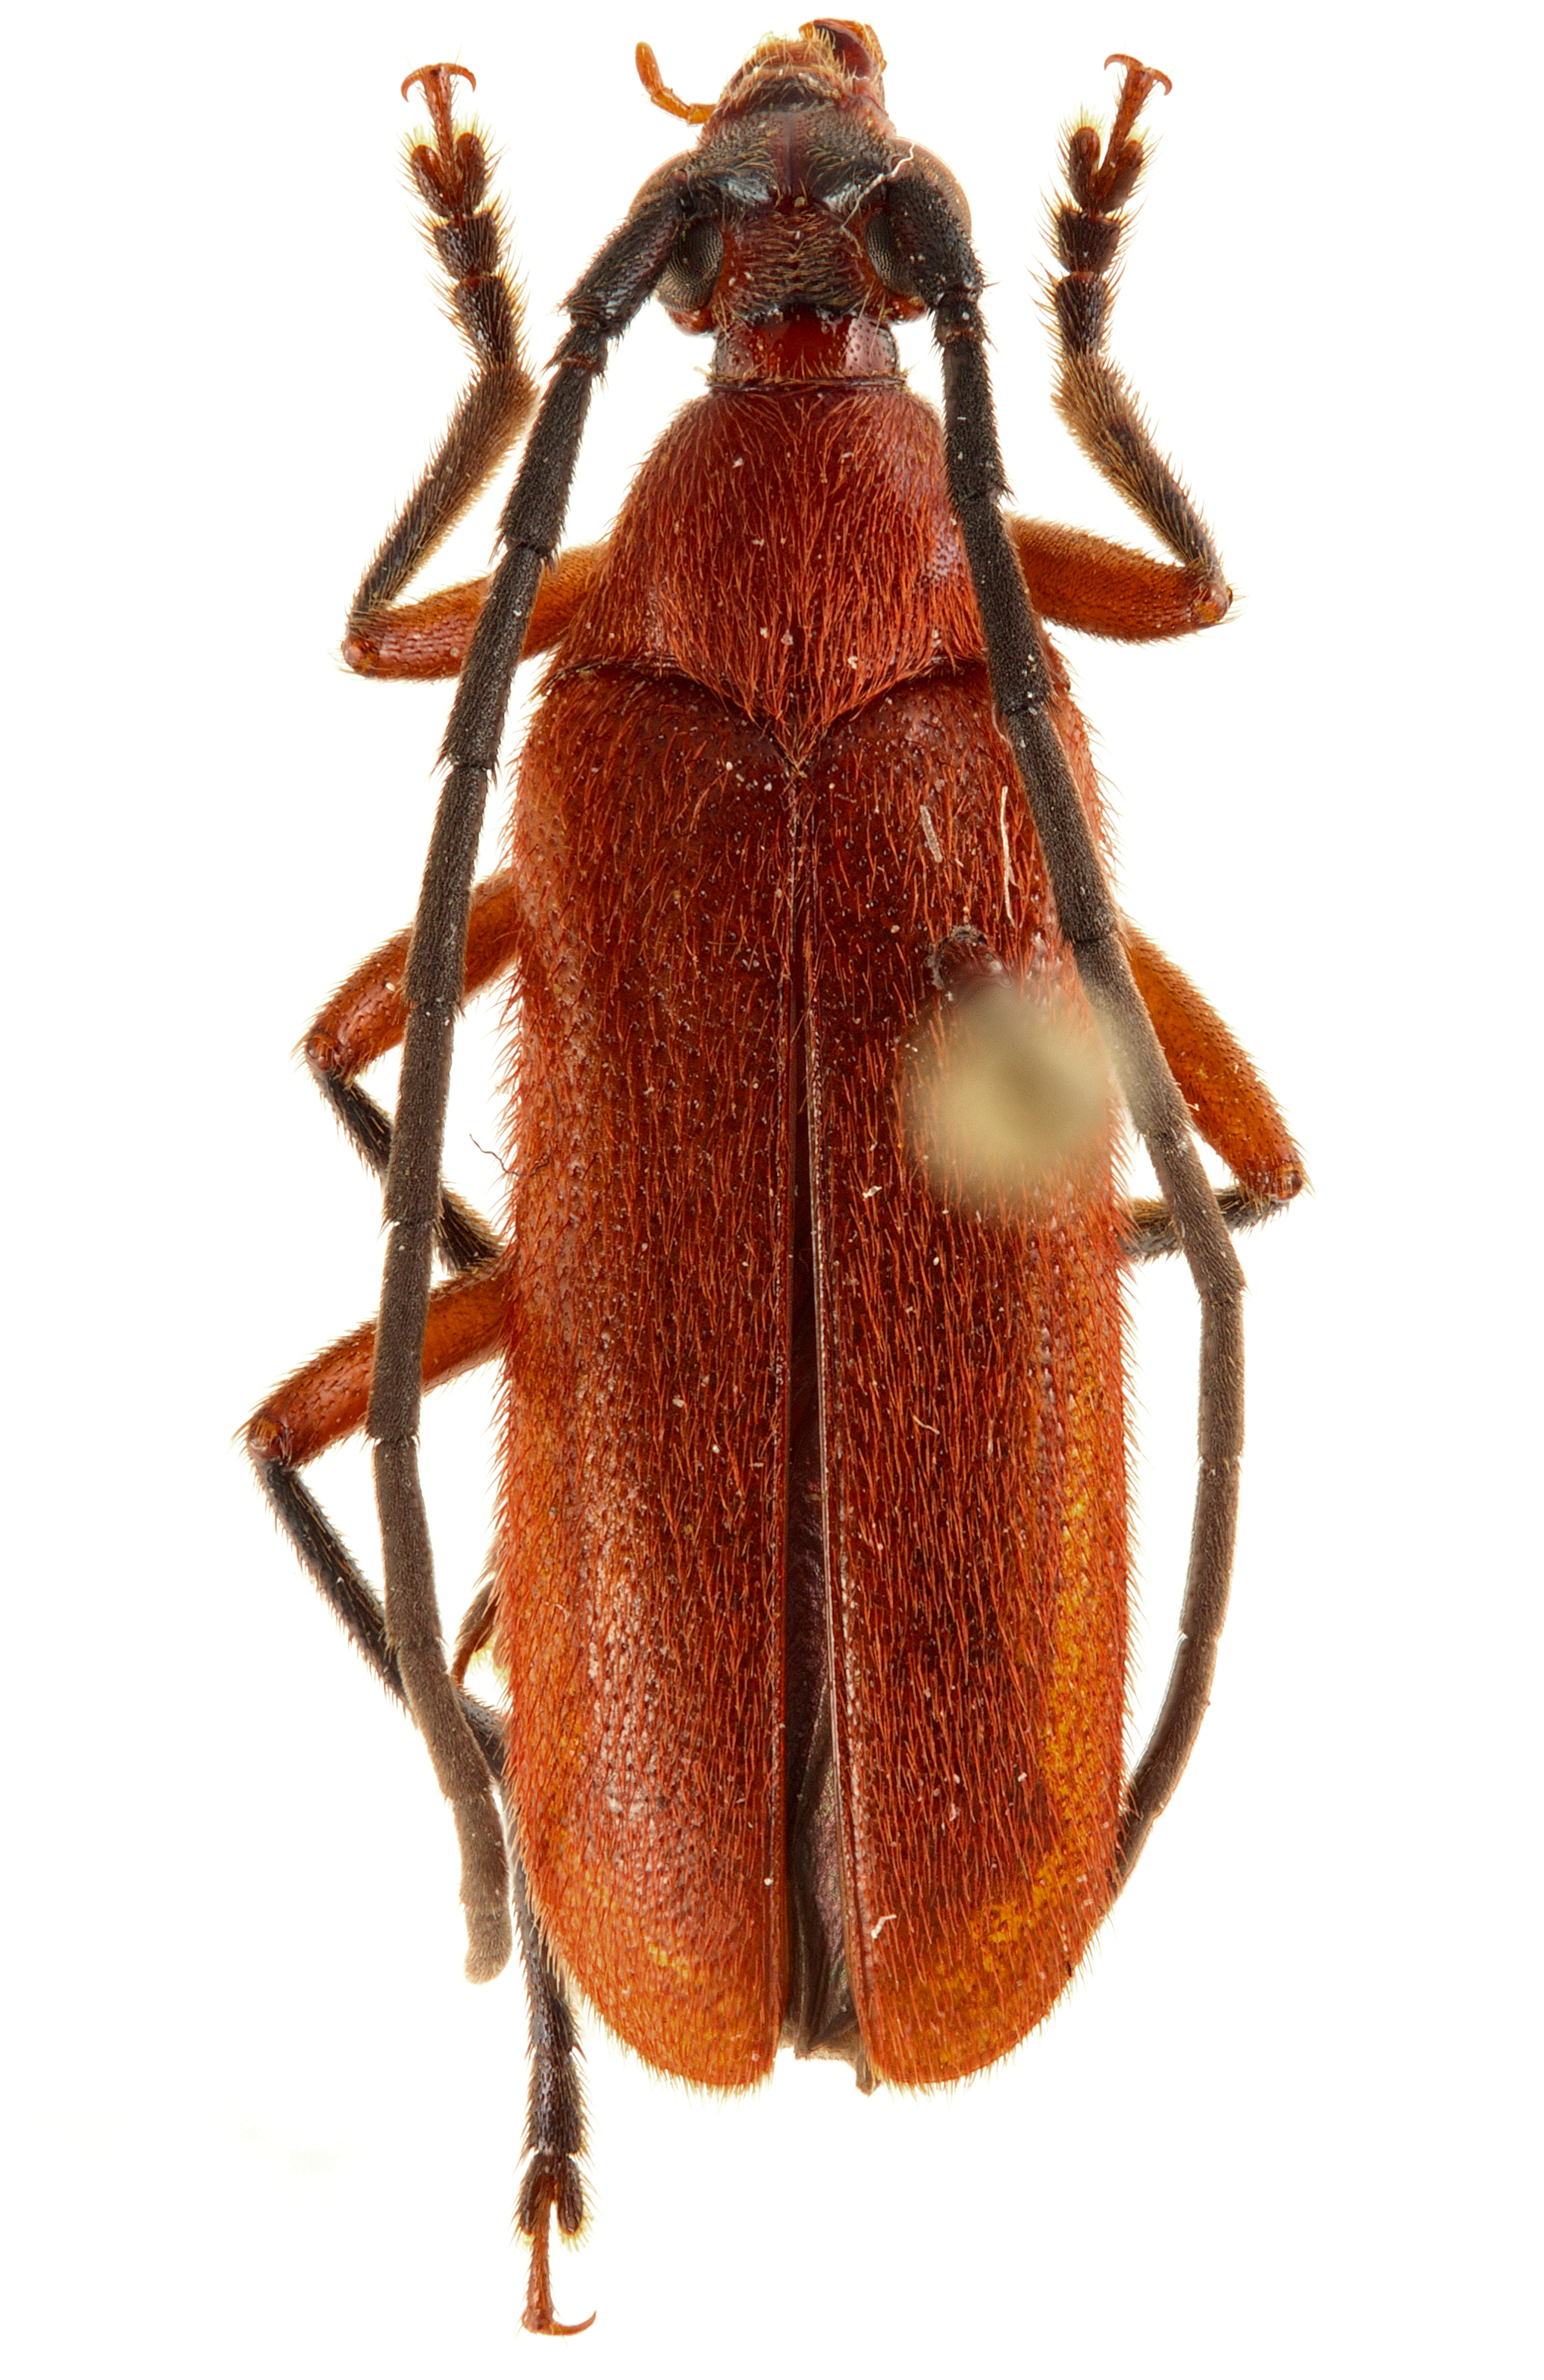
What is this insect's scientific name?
Choriolaus howdeni
